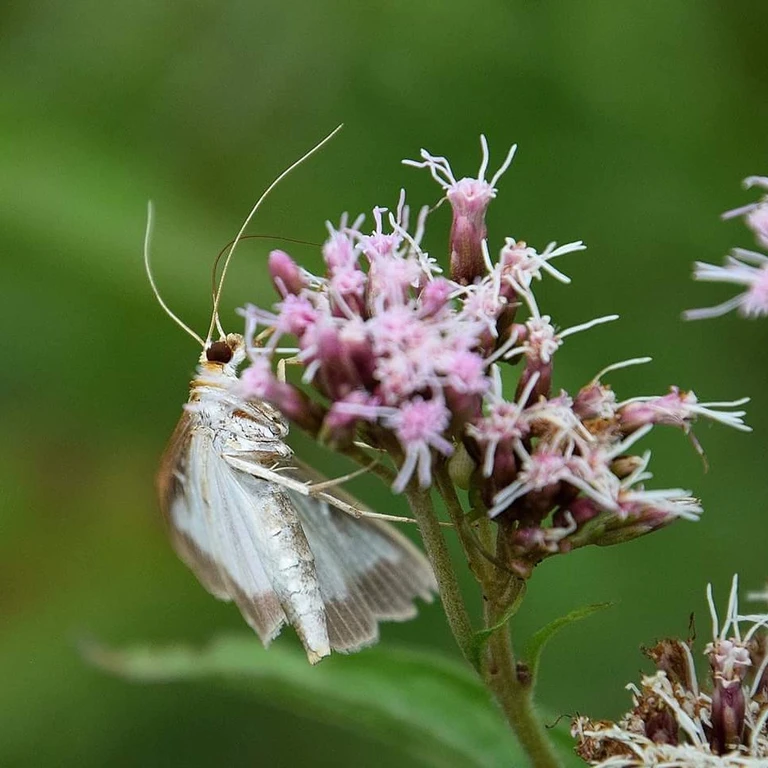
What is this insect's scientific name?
Cydalima perspectalis
